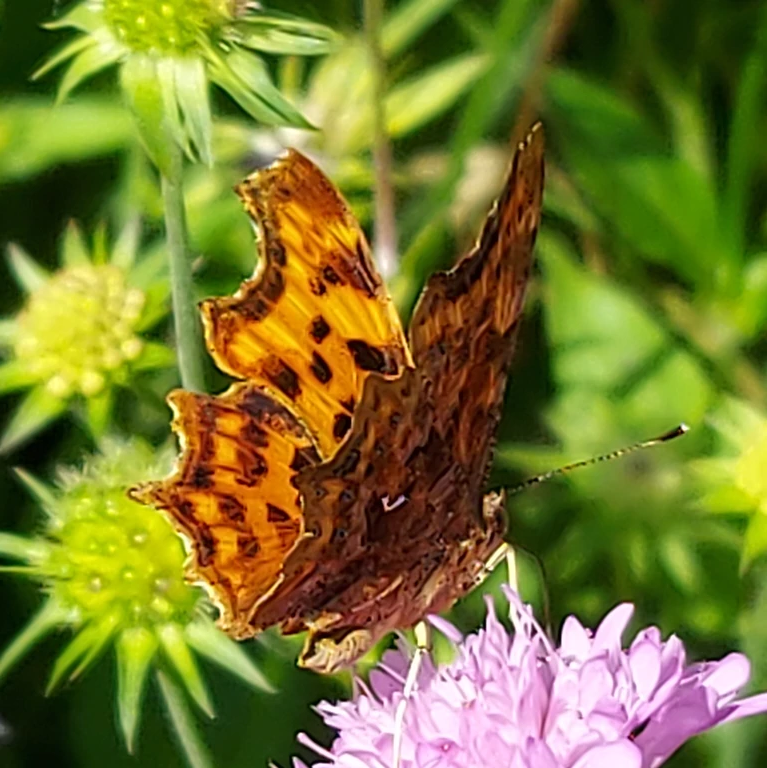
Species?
Polygonia c-album
